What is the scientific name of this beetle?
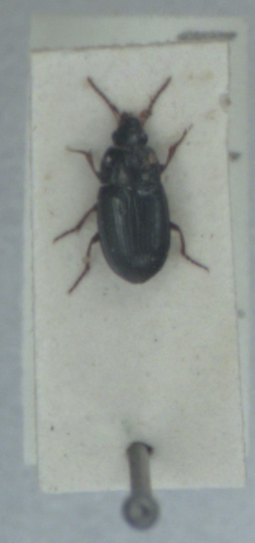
Amara lucida
